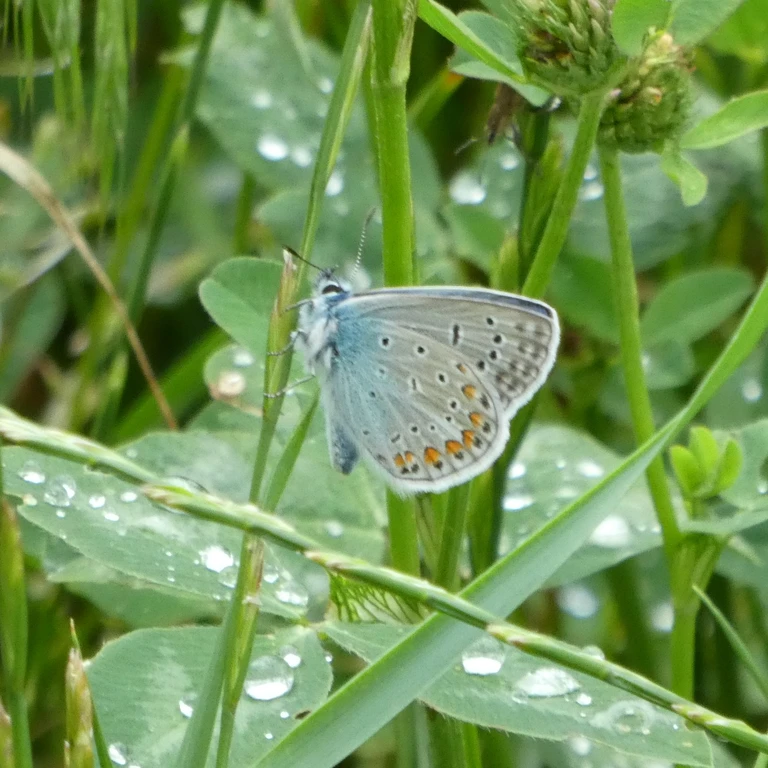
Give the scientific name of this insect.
Polyommatus icarus
